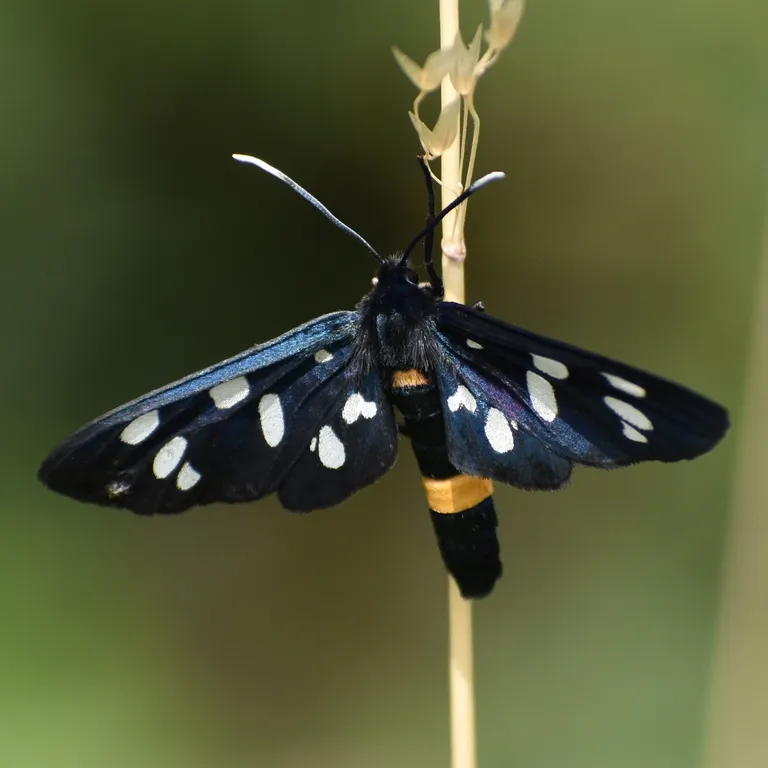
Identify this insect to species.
Amata phegea
